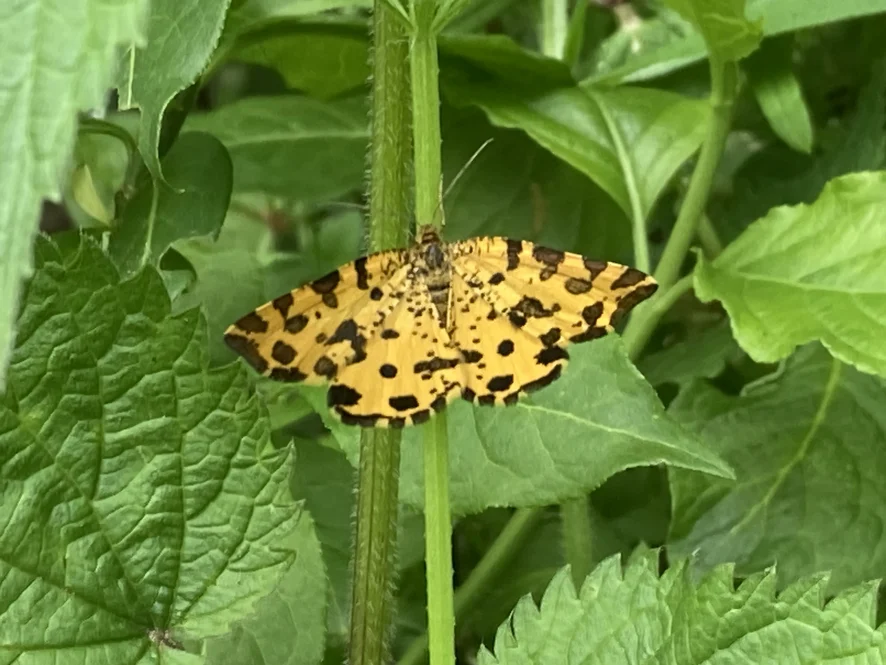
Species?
Pseudopanthera macularia
